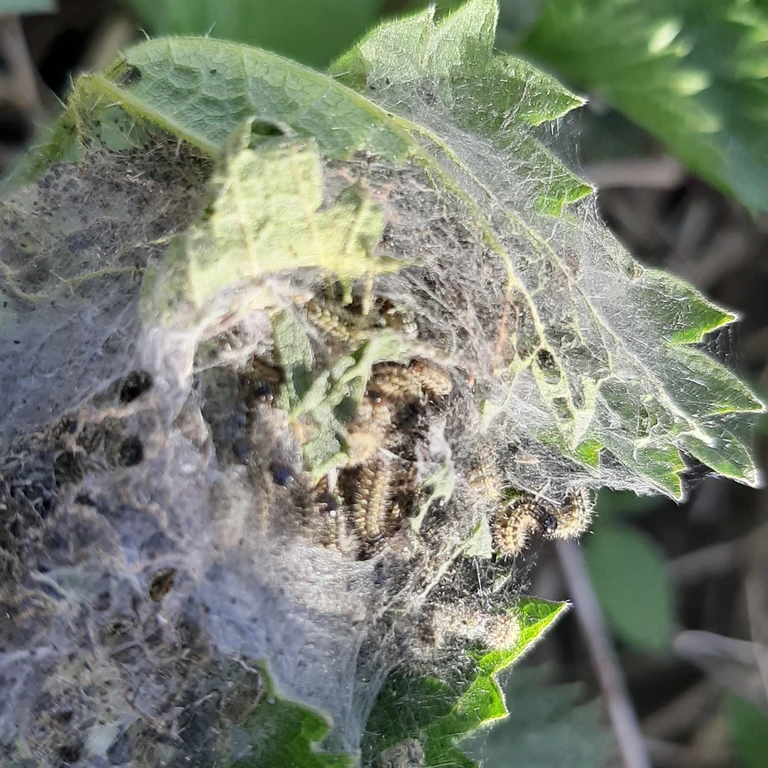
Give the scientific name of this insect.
Aglais urticae
